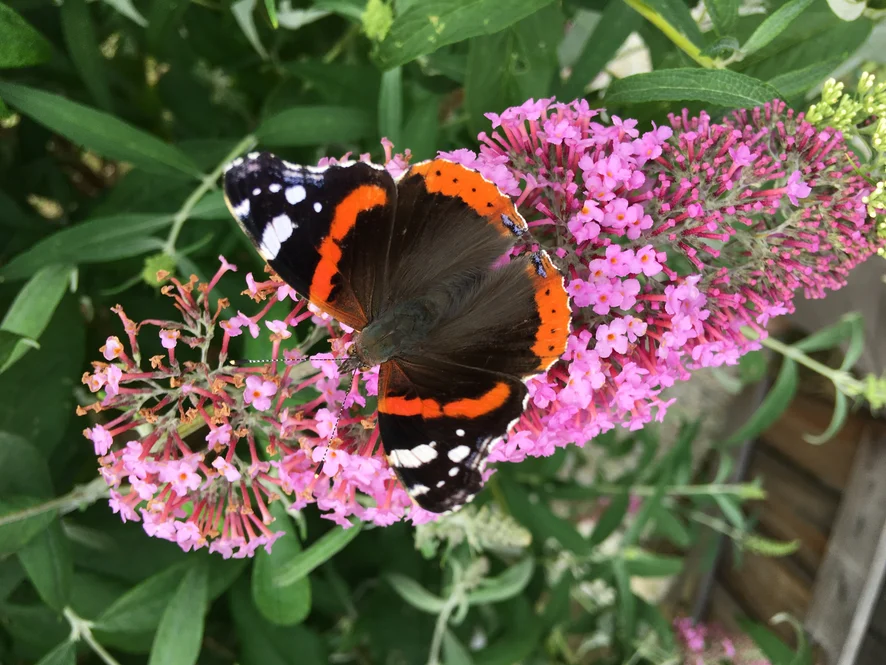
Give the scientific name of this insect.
Vanessa atalanta
